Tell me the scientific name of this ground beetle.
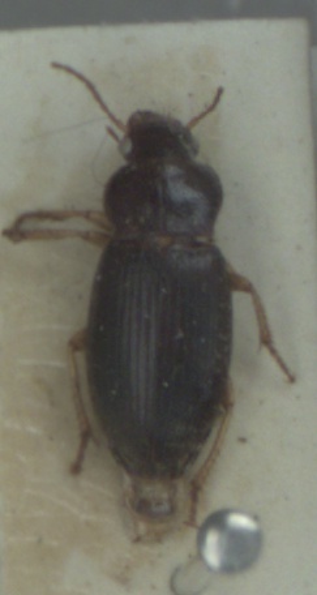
Ophonus rufibarbis
